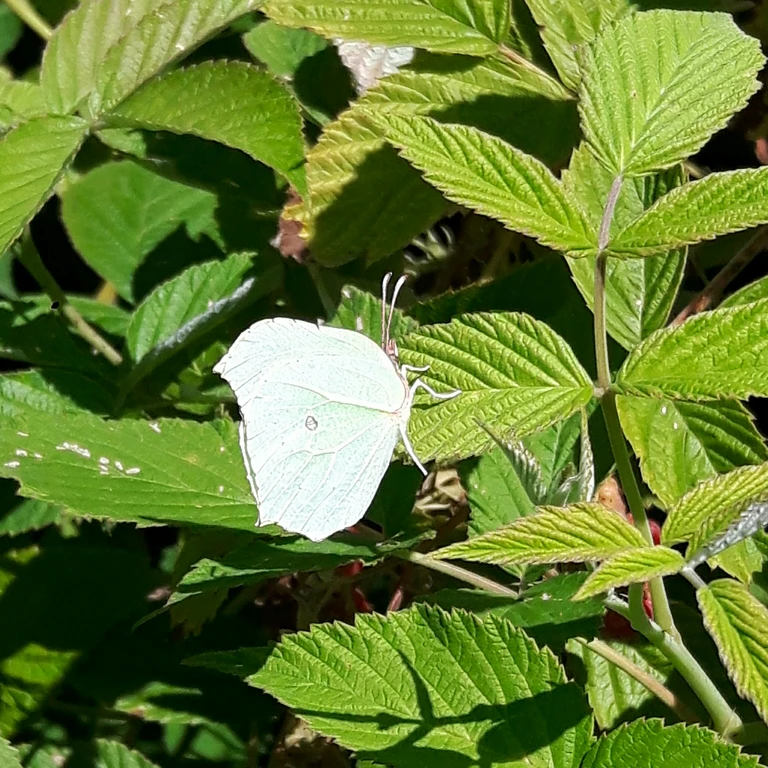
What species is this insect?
Gonepteryx rhamni
